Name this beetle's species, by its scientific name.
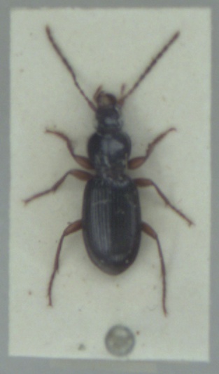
Stomis pumicatus
